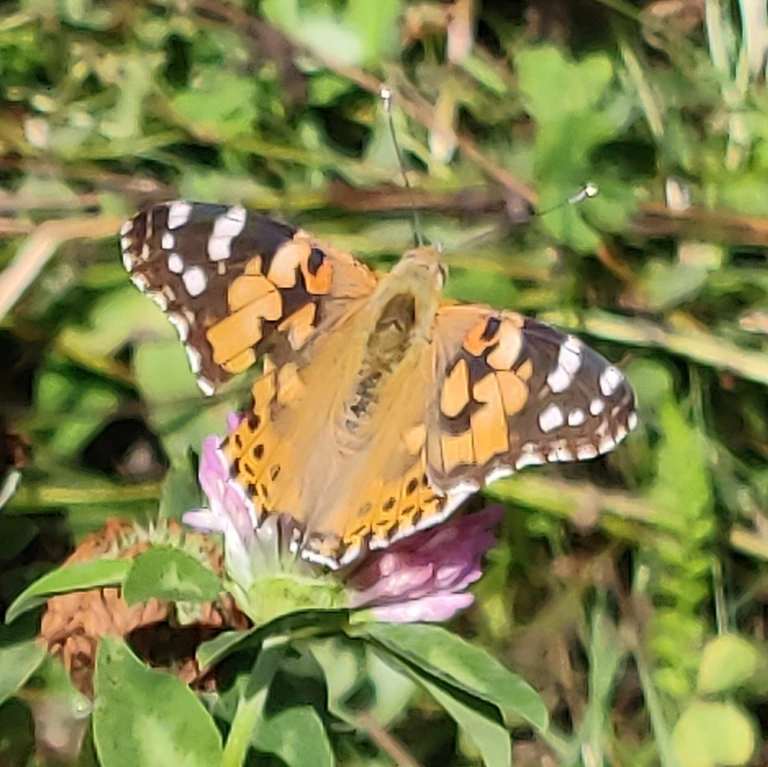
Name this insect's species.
Vanessa cardui
